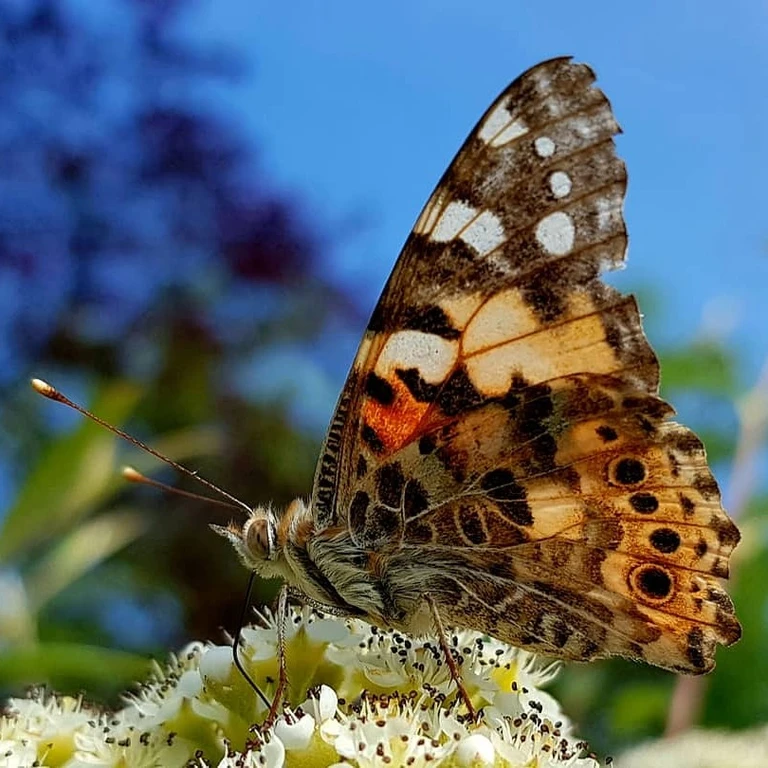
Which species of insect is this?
Vanessa cardui
